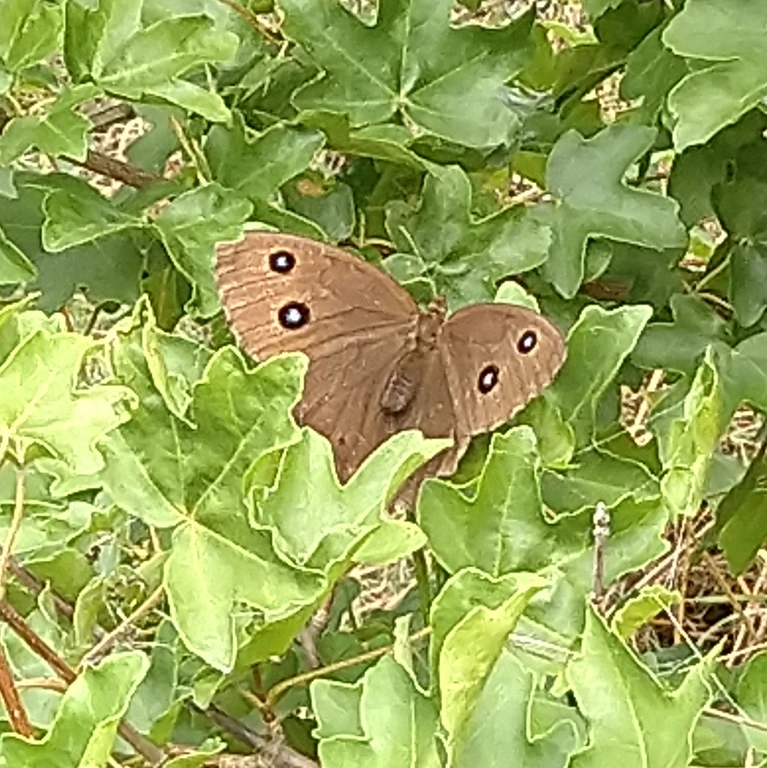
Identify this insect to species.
Minois dryas
